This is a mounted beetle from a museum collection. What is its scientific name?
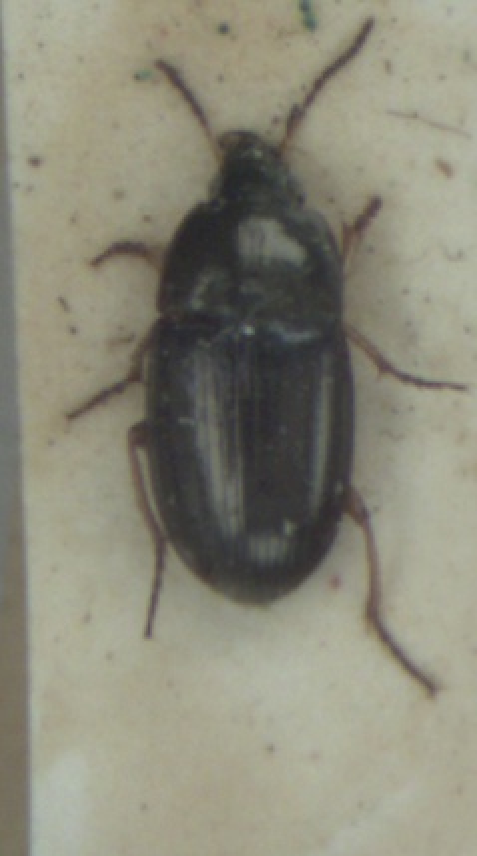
Amara familiaris
